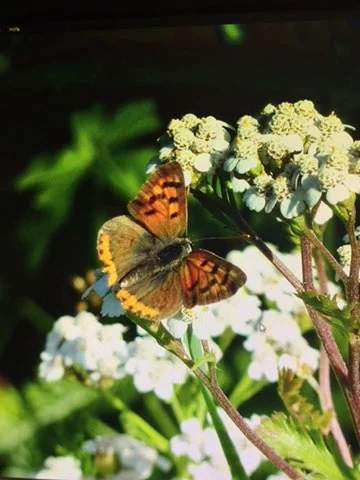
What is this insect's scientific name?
Lycaena phlaeas
